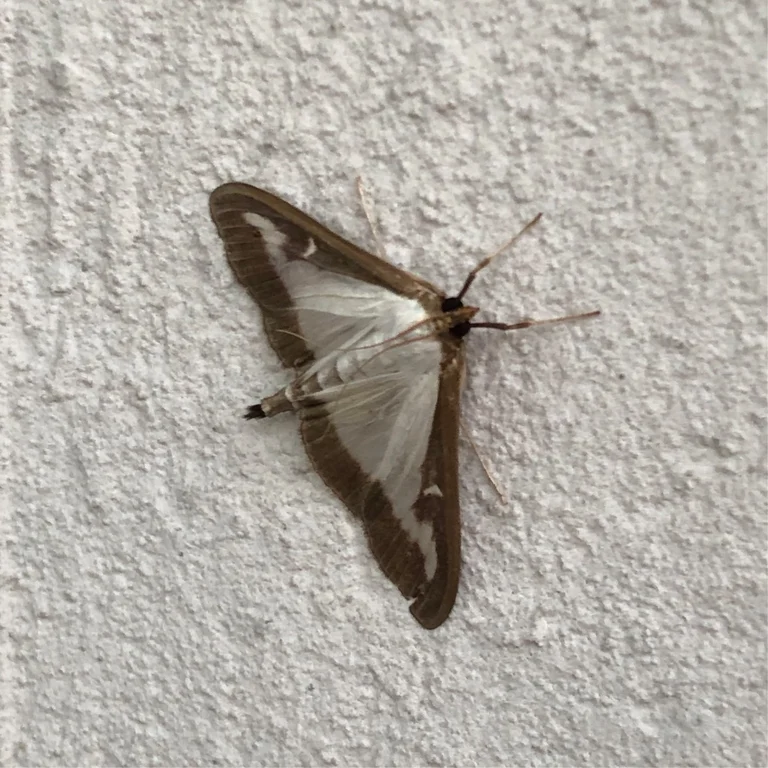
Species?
Cydalima perspectalis
